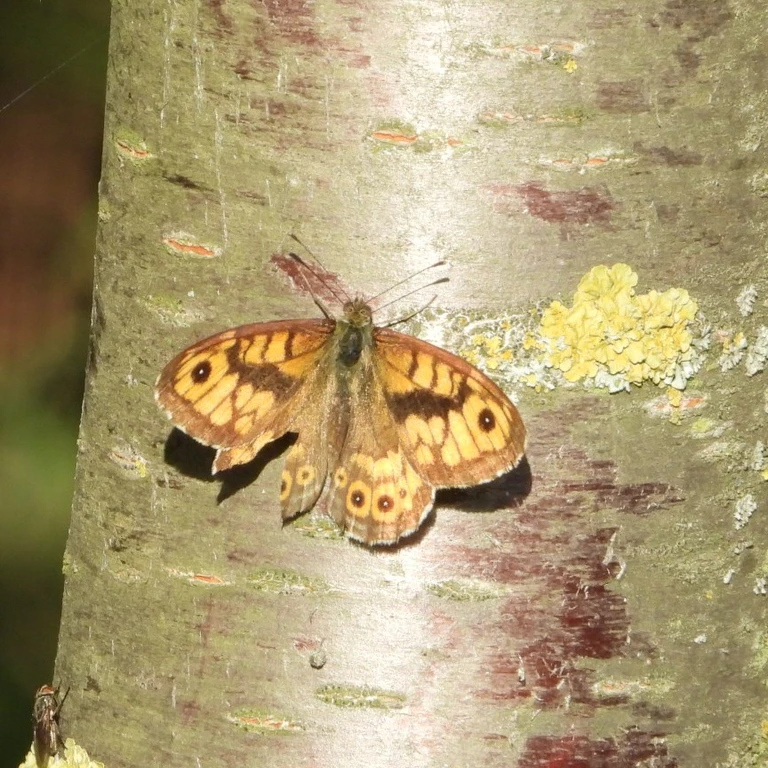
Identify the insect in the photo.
Lasiommata megera (also Pararge megera)
